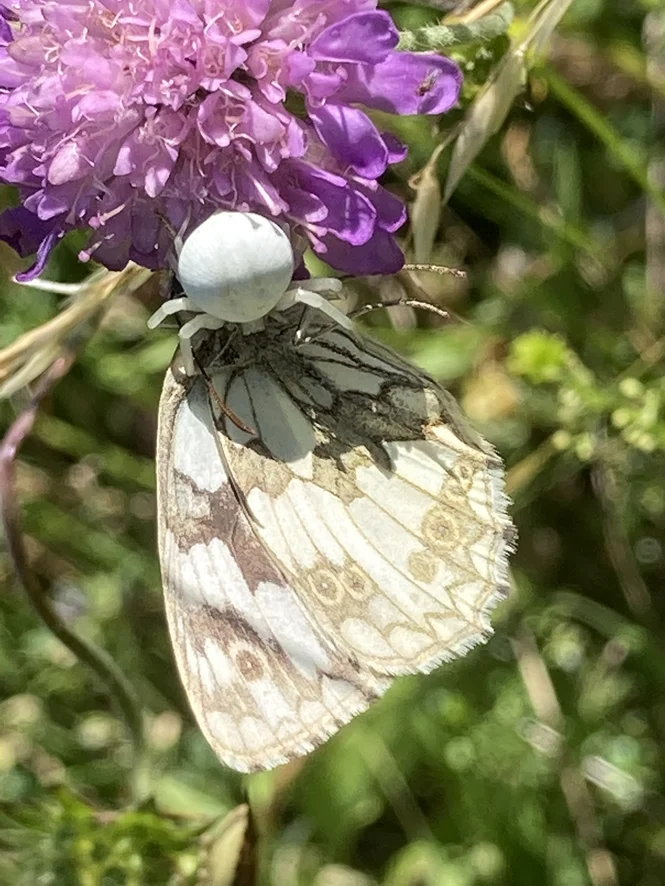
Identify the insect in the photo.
Melanargia galathea
